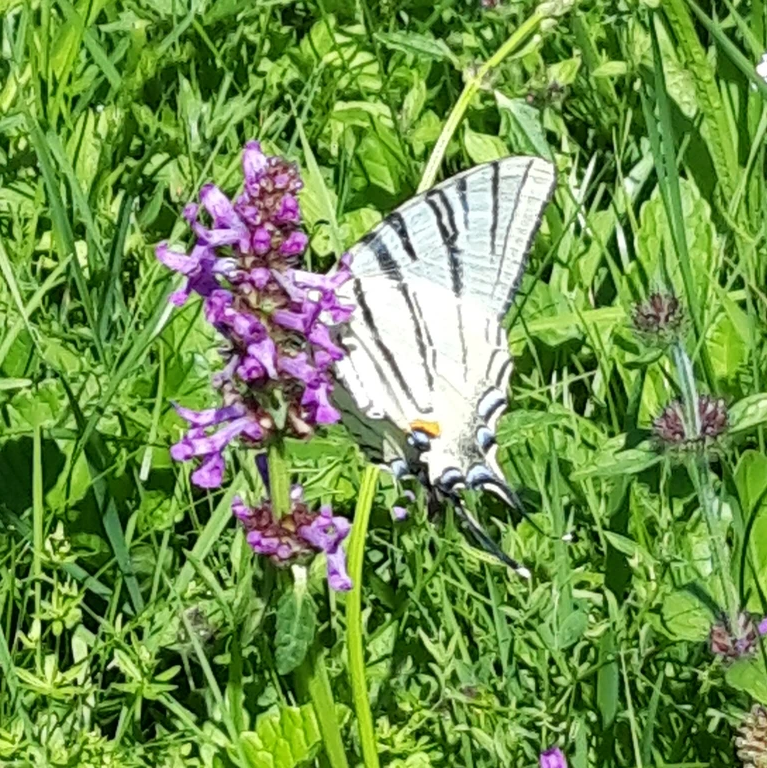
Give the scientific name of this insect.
Iphiclides podalirius
